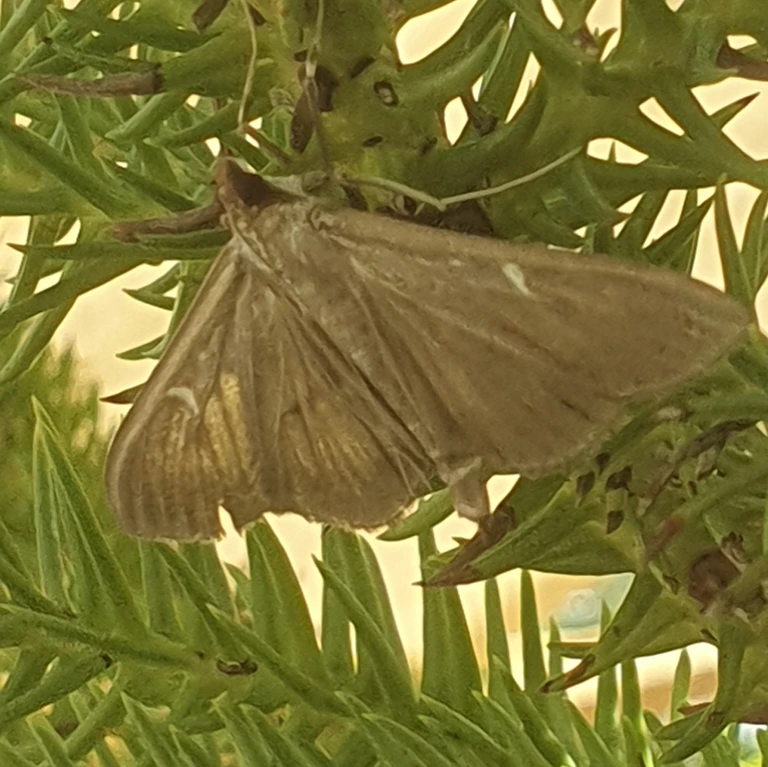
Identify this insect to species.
Cydalima perspectalis
